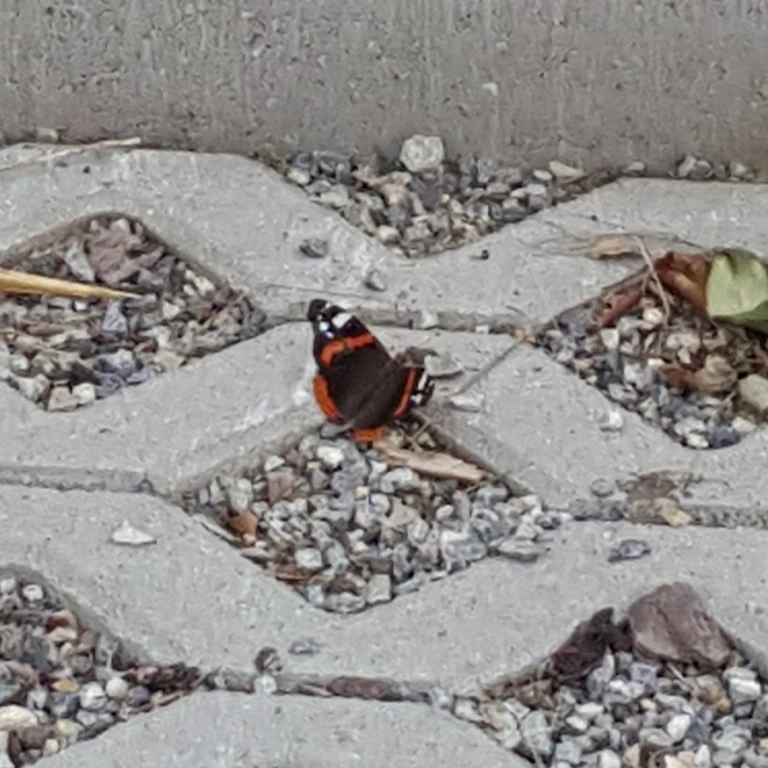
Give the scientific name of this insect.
Vanessa atalanta
